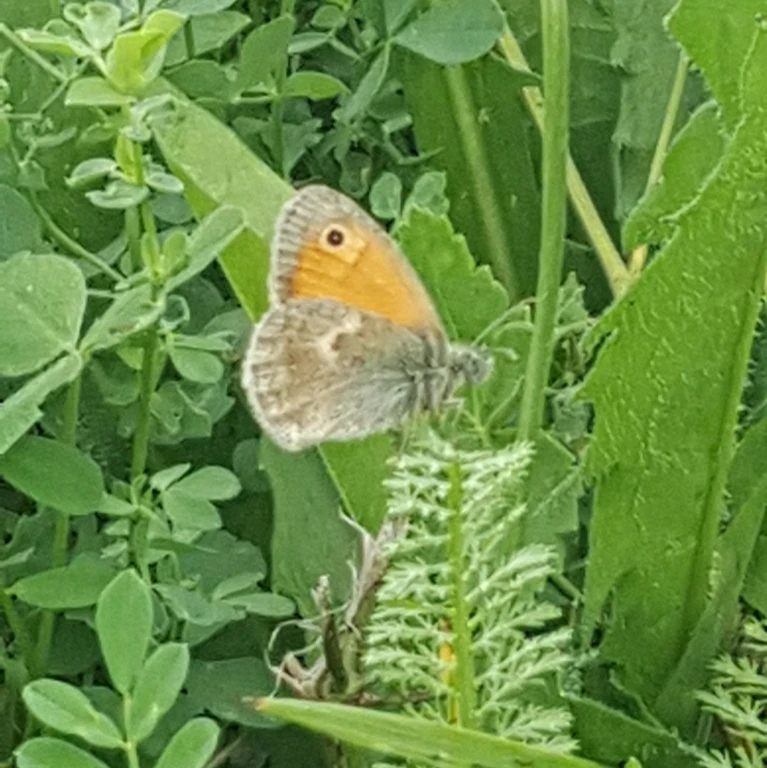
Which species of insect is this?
Coenonympha pamphilus
